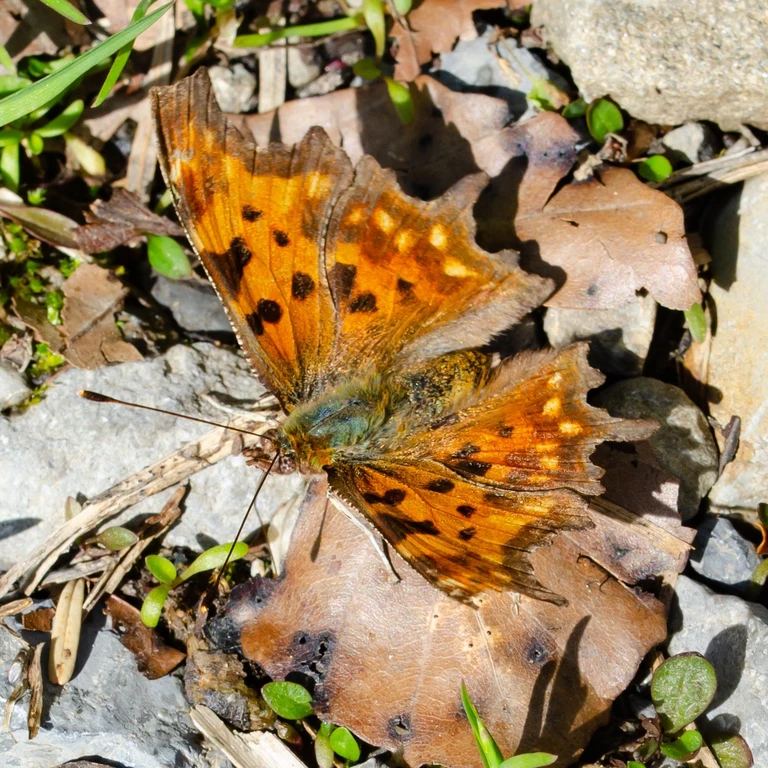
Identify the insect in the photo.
Polygonia c-album
